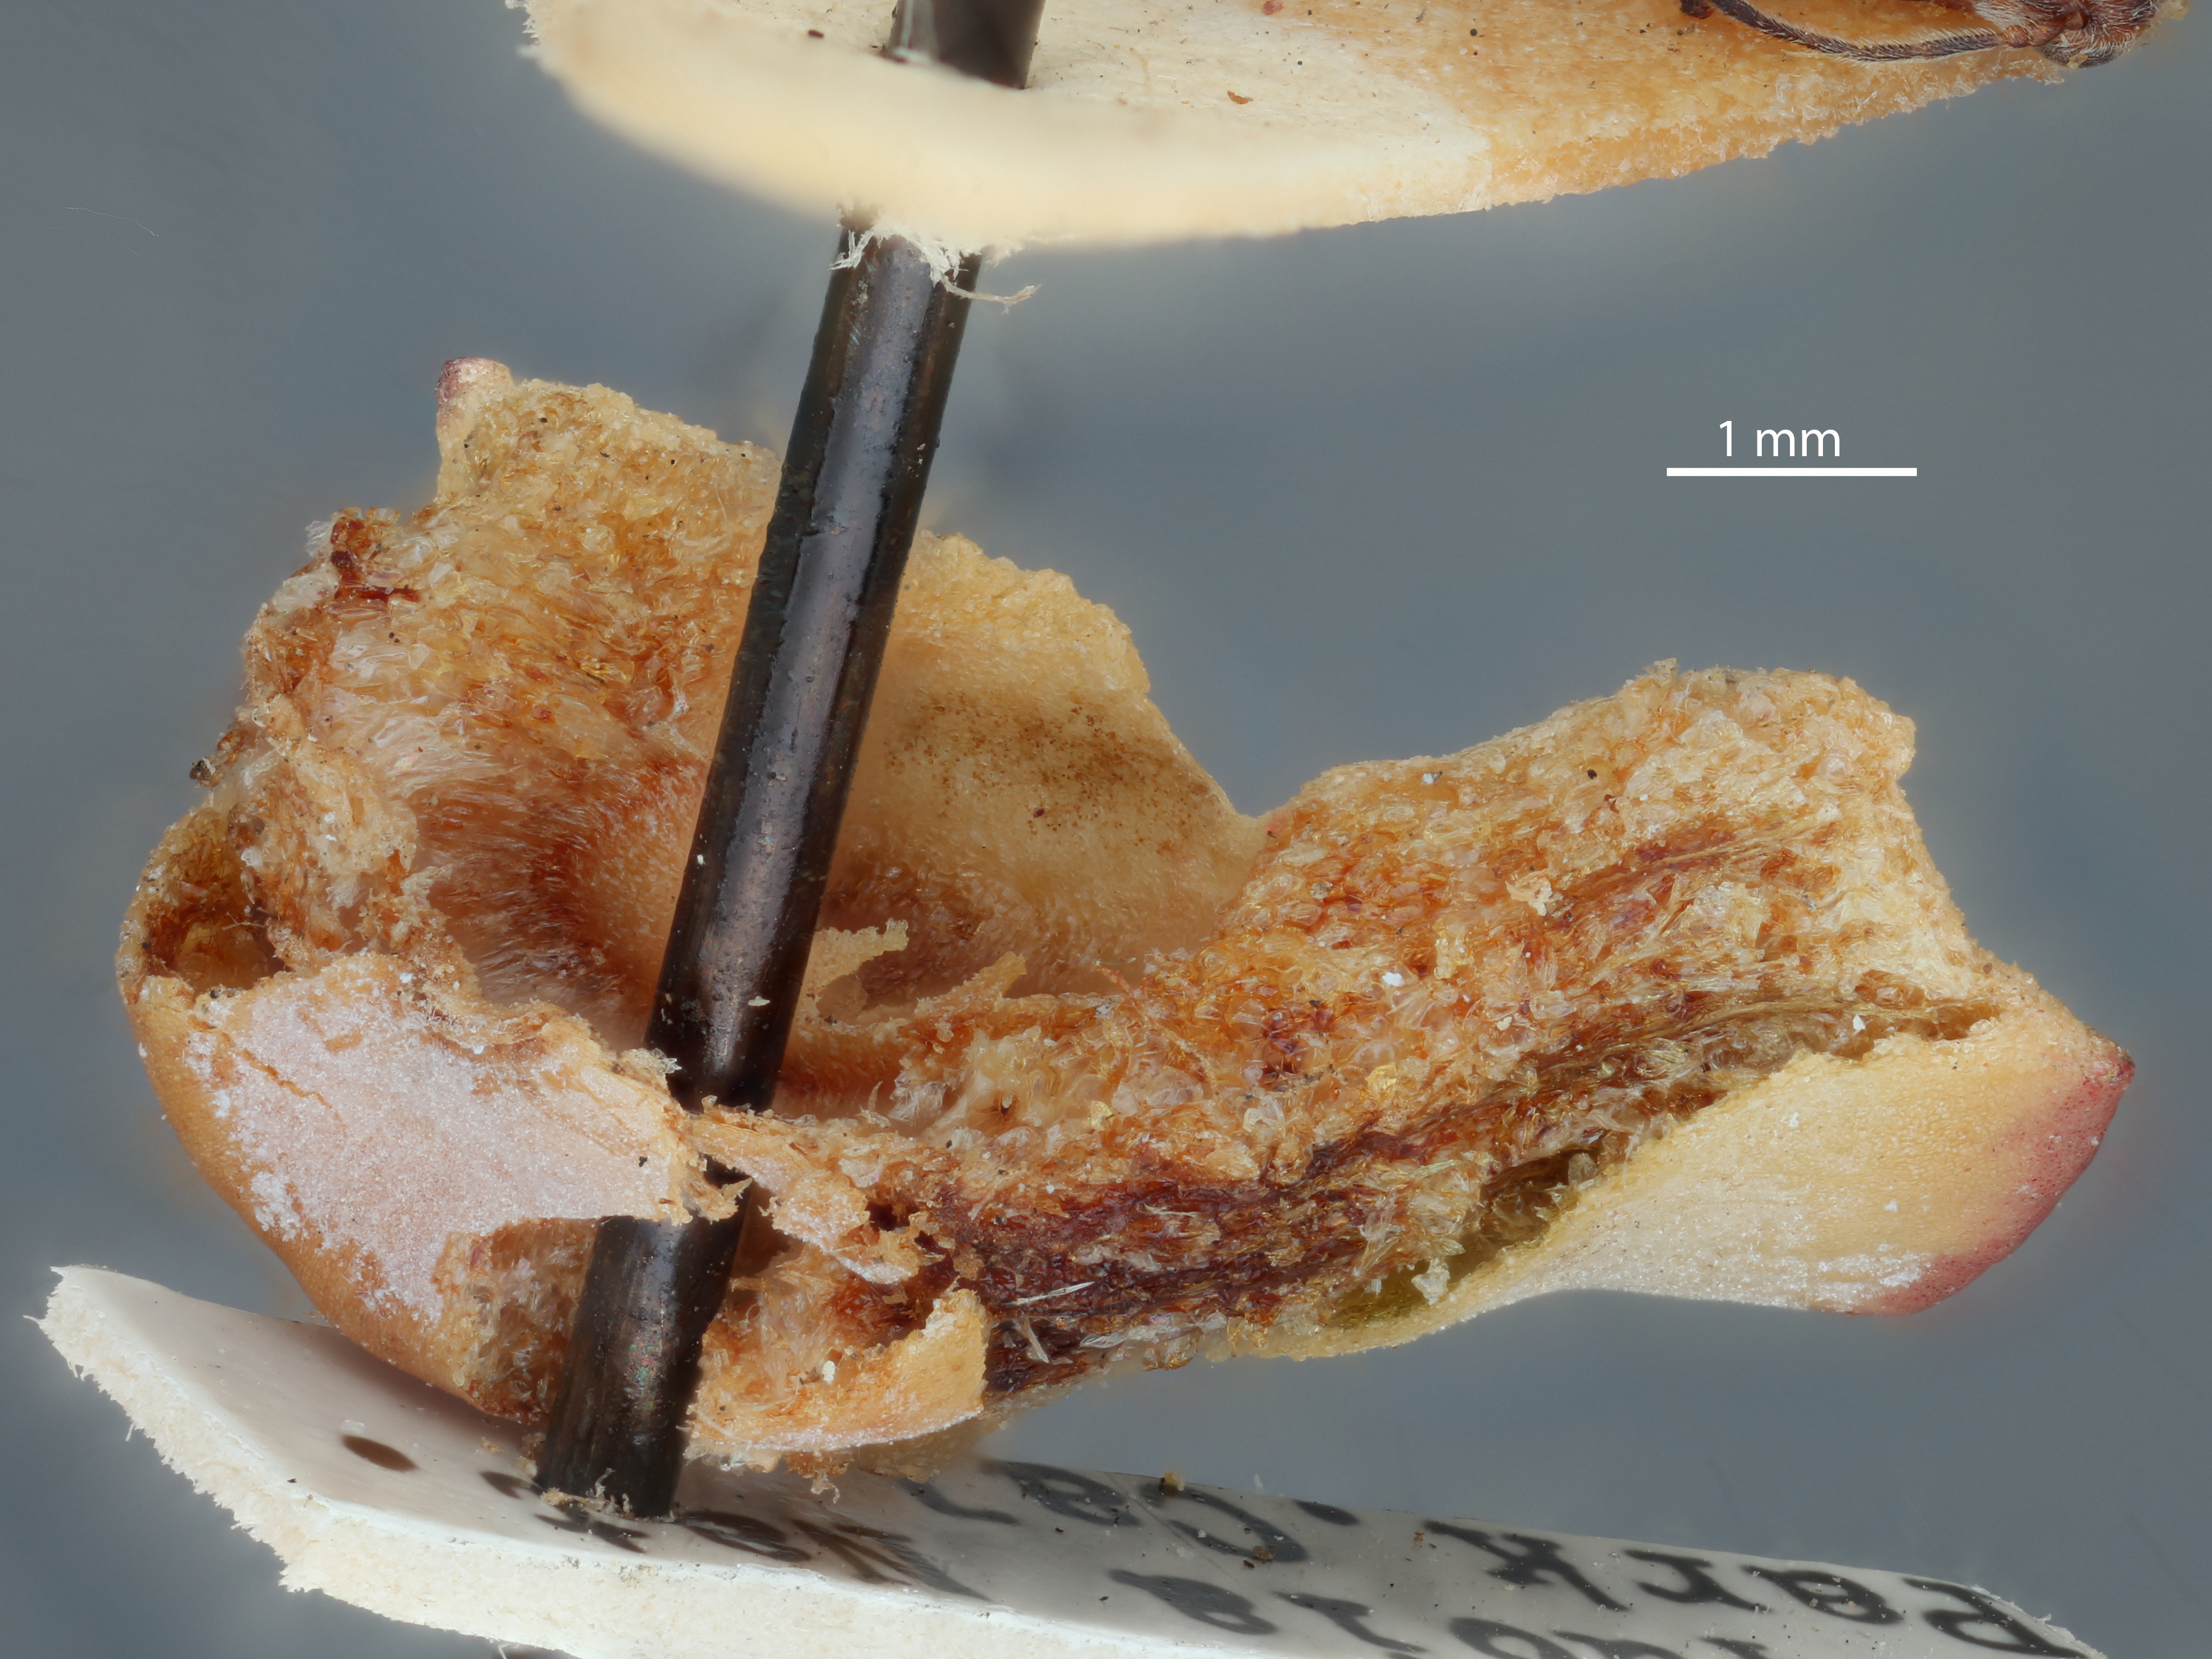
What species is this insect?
Acraspis patelloides
